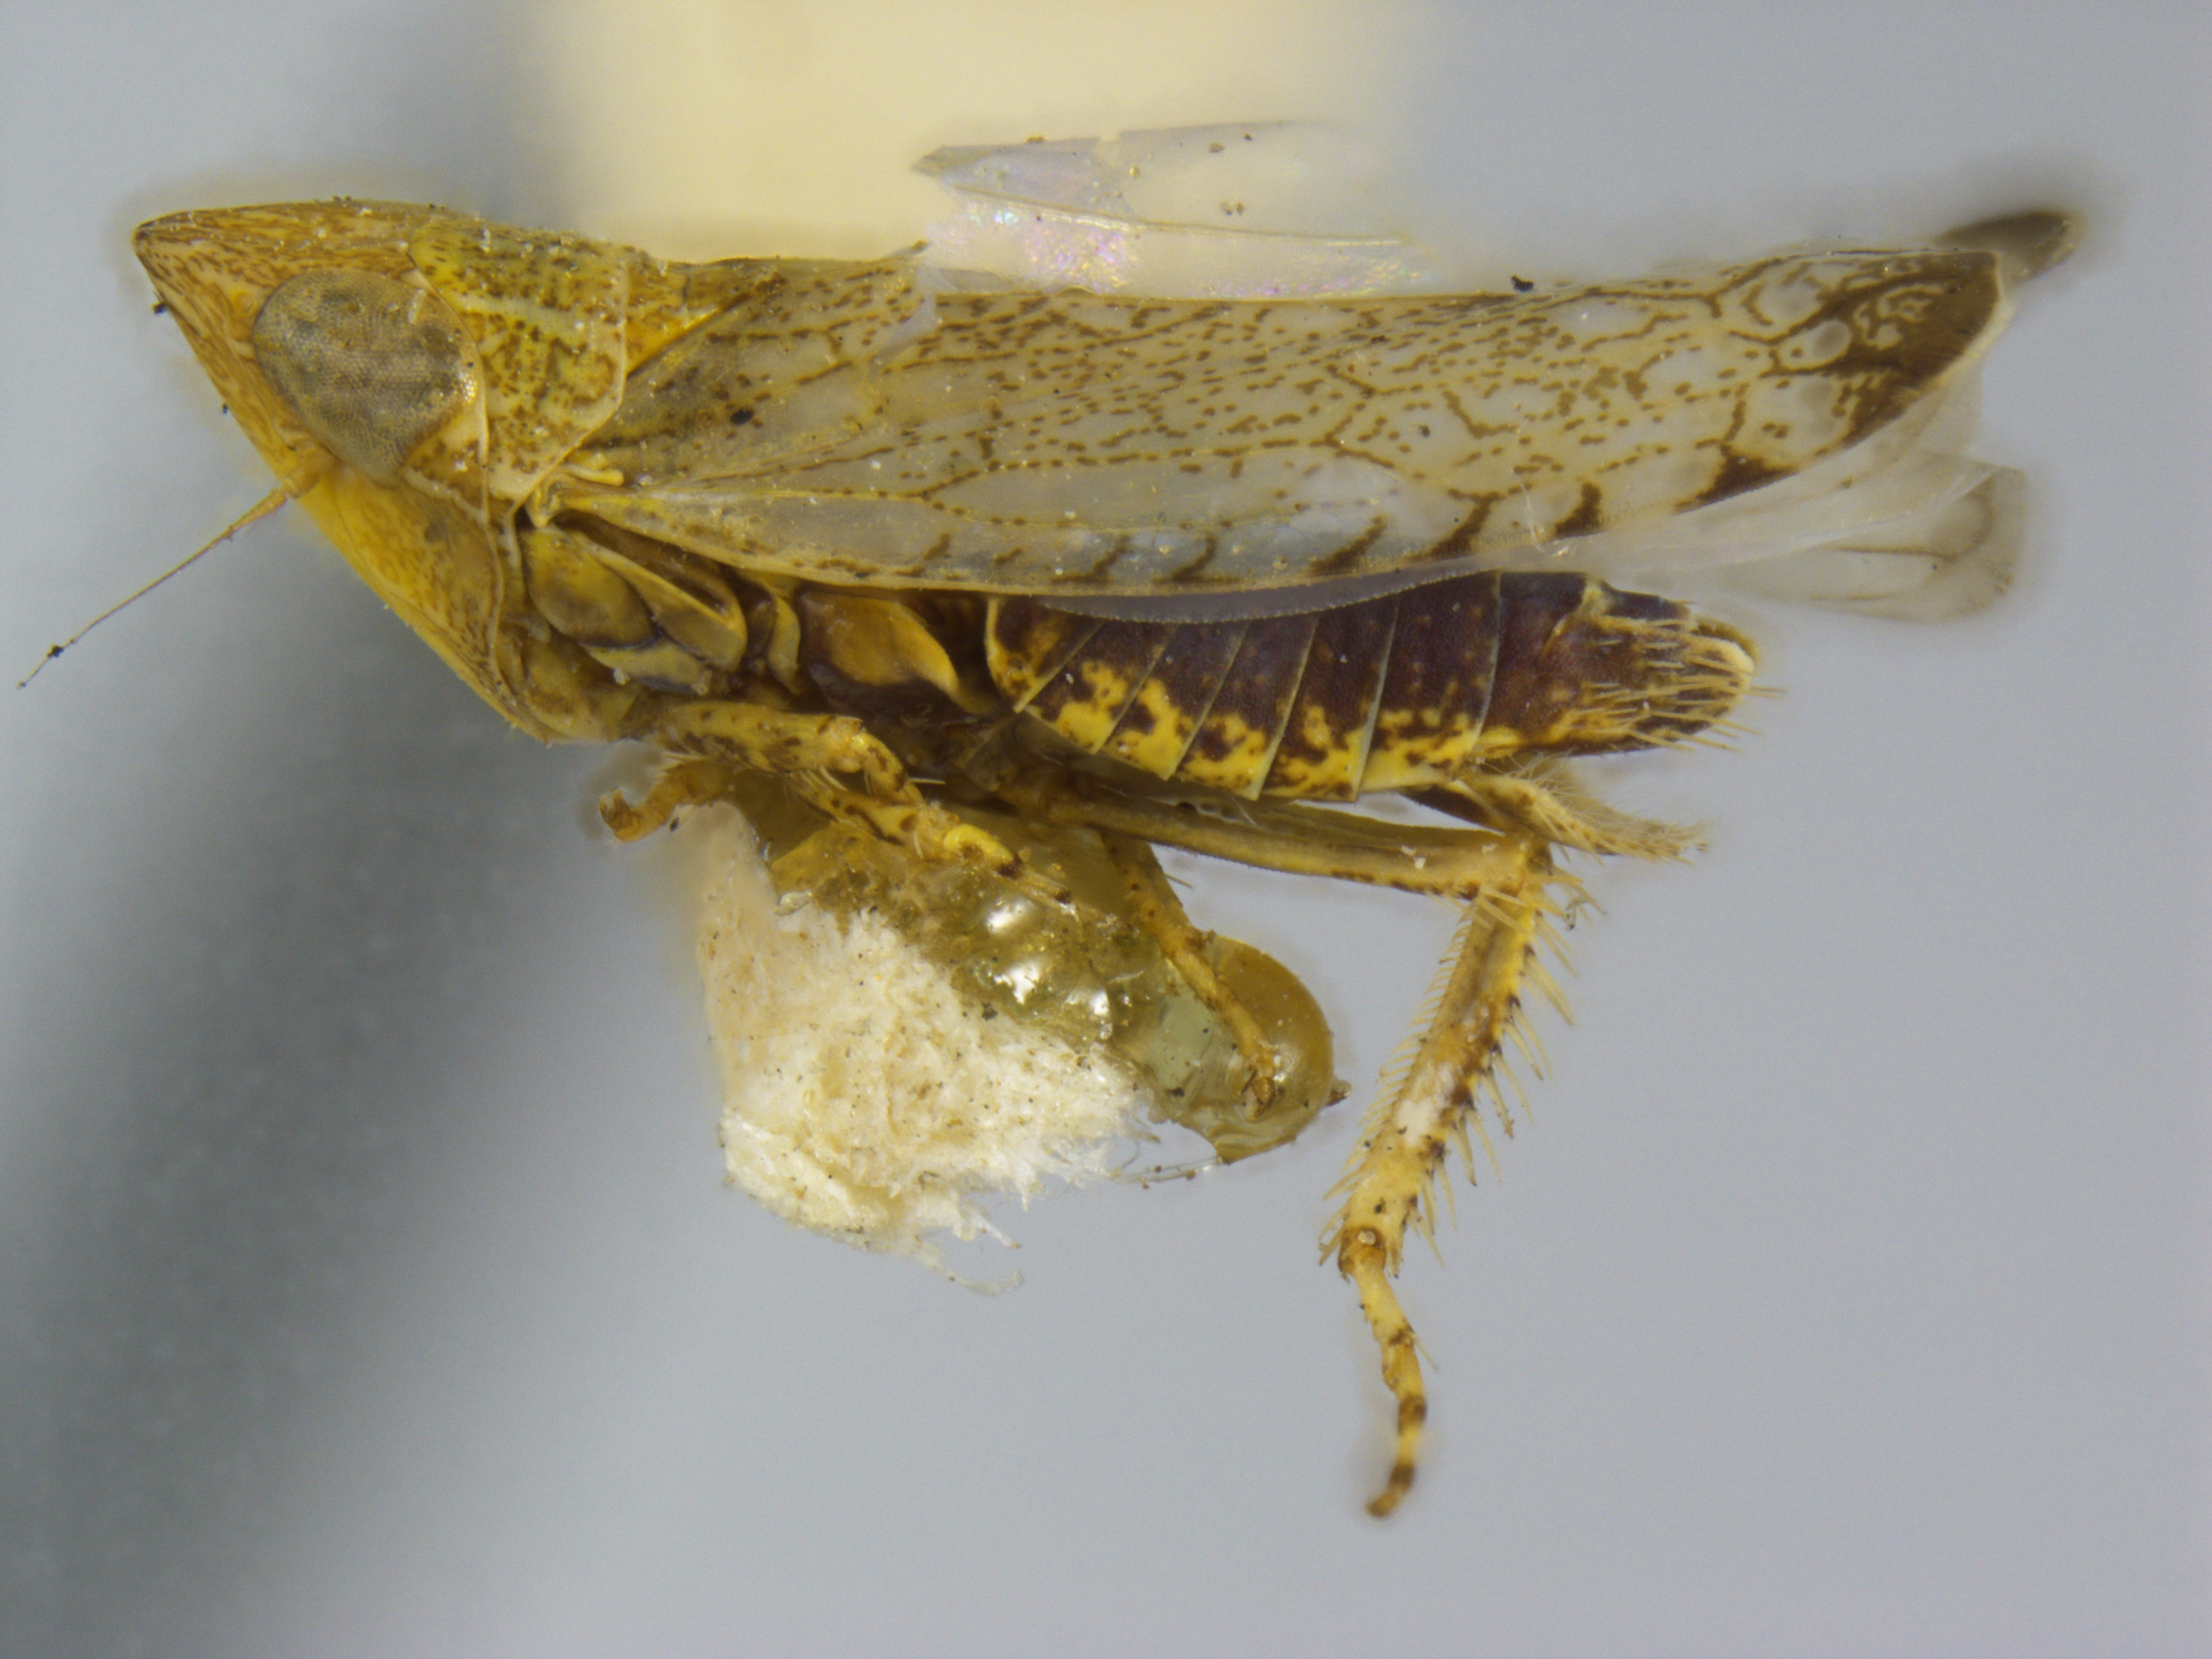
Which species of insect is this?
Platymetopius cinereus
